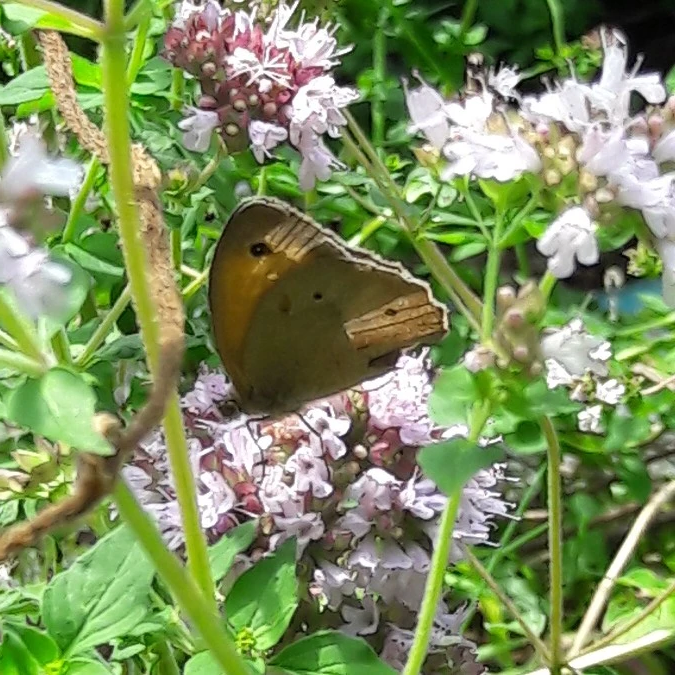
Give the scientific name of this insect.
Maniola jurtina
